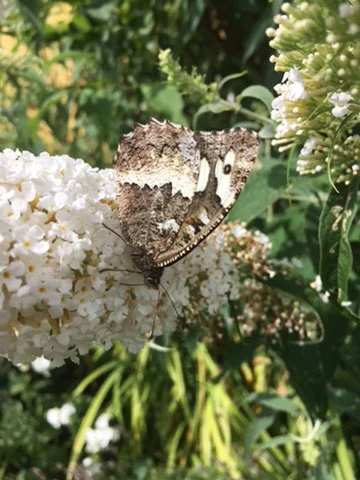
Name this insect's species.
Brintesia circe
